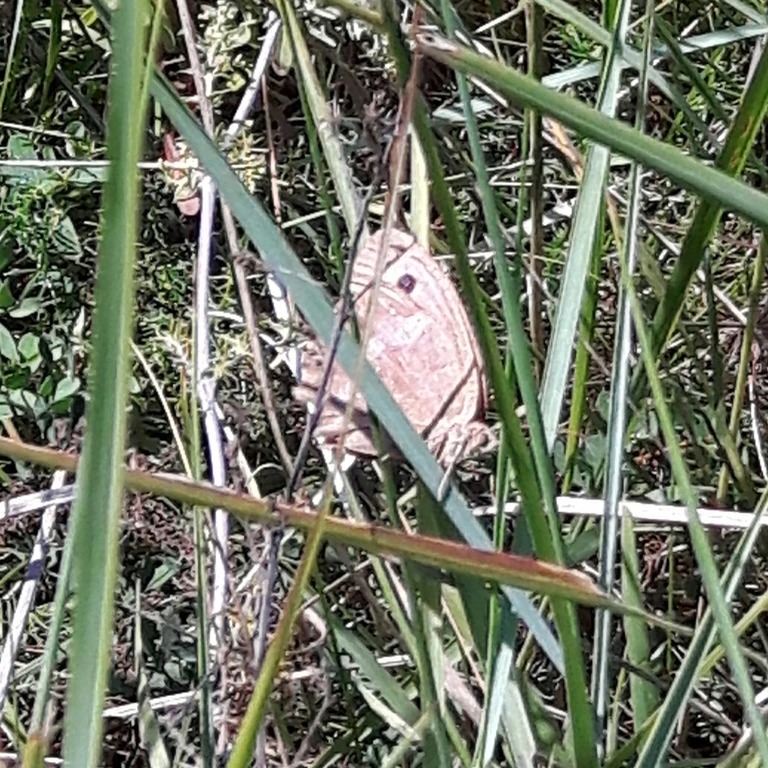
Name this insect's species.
Maniola jurtina
